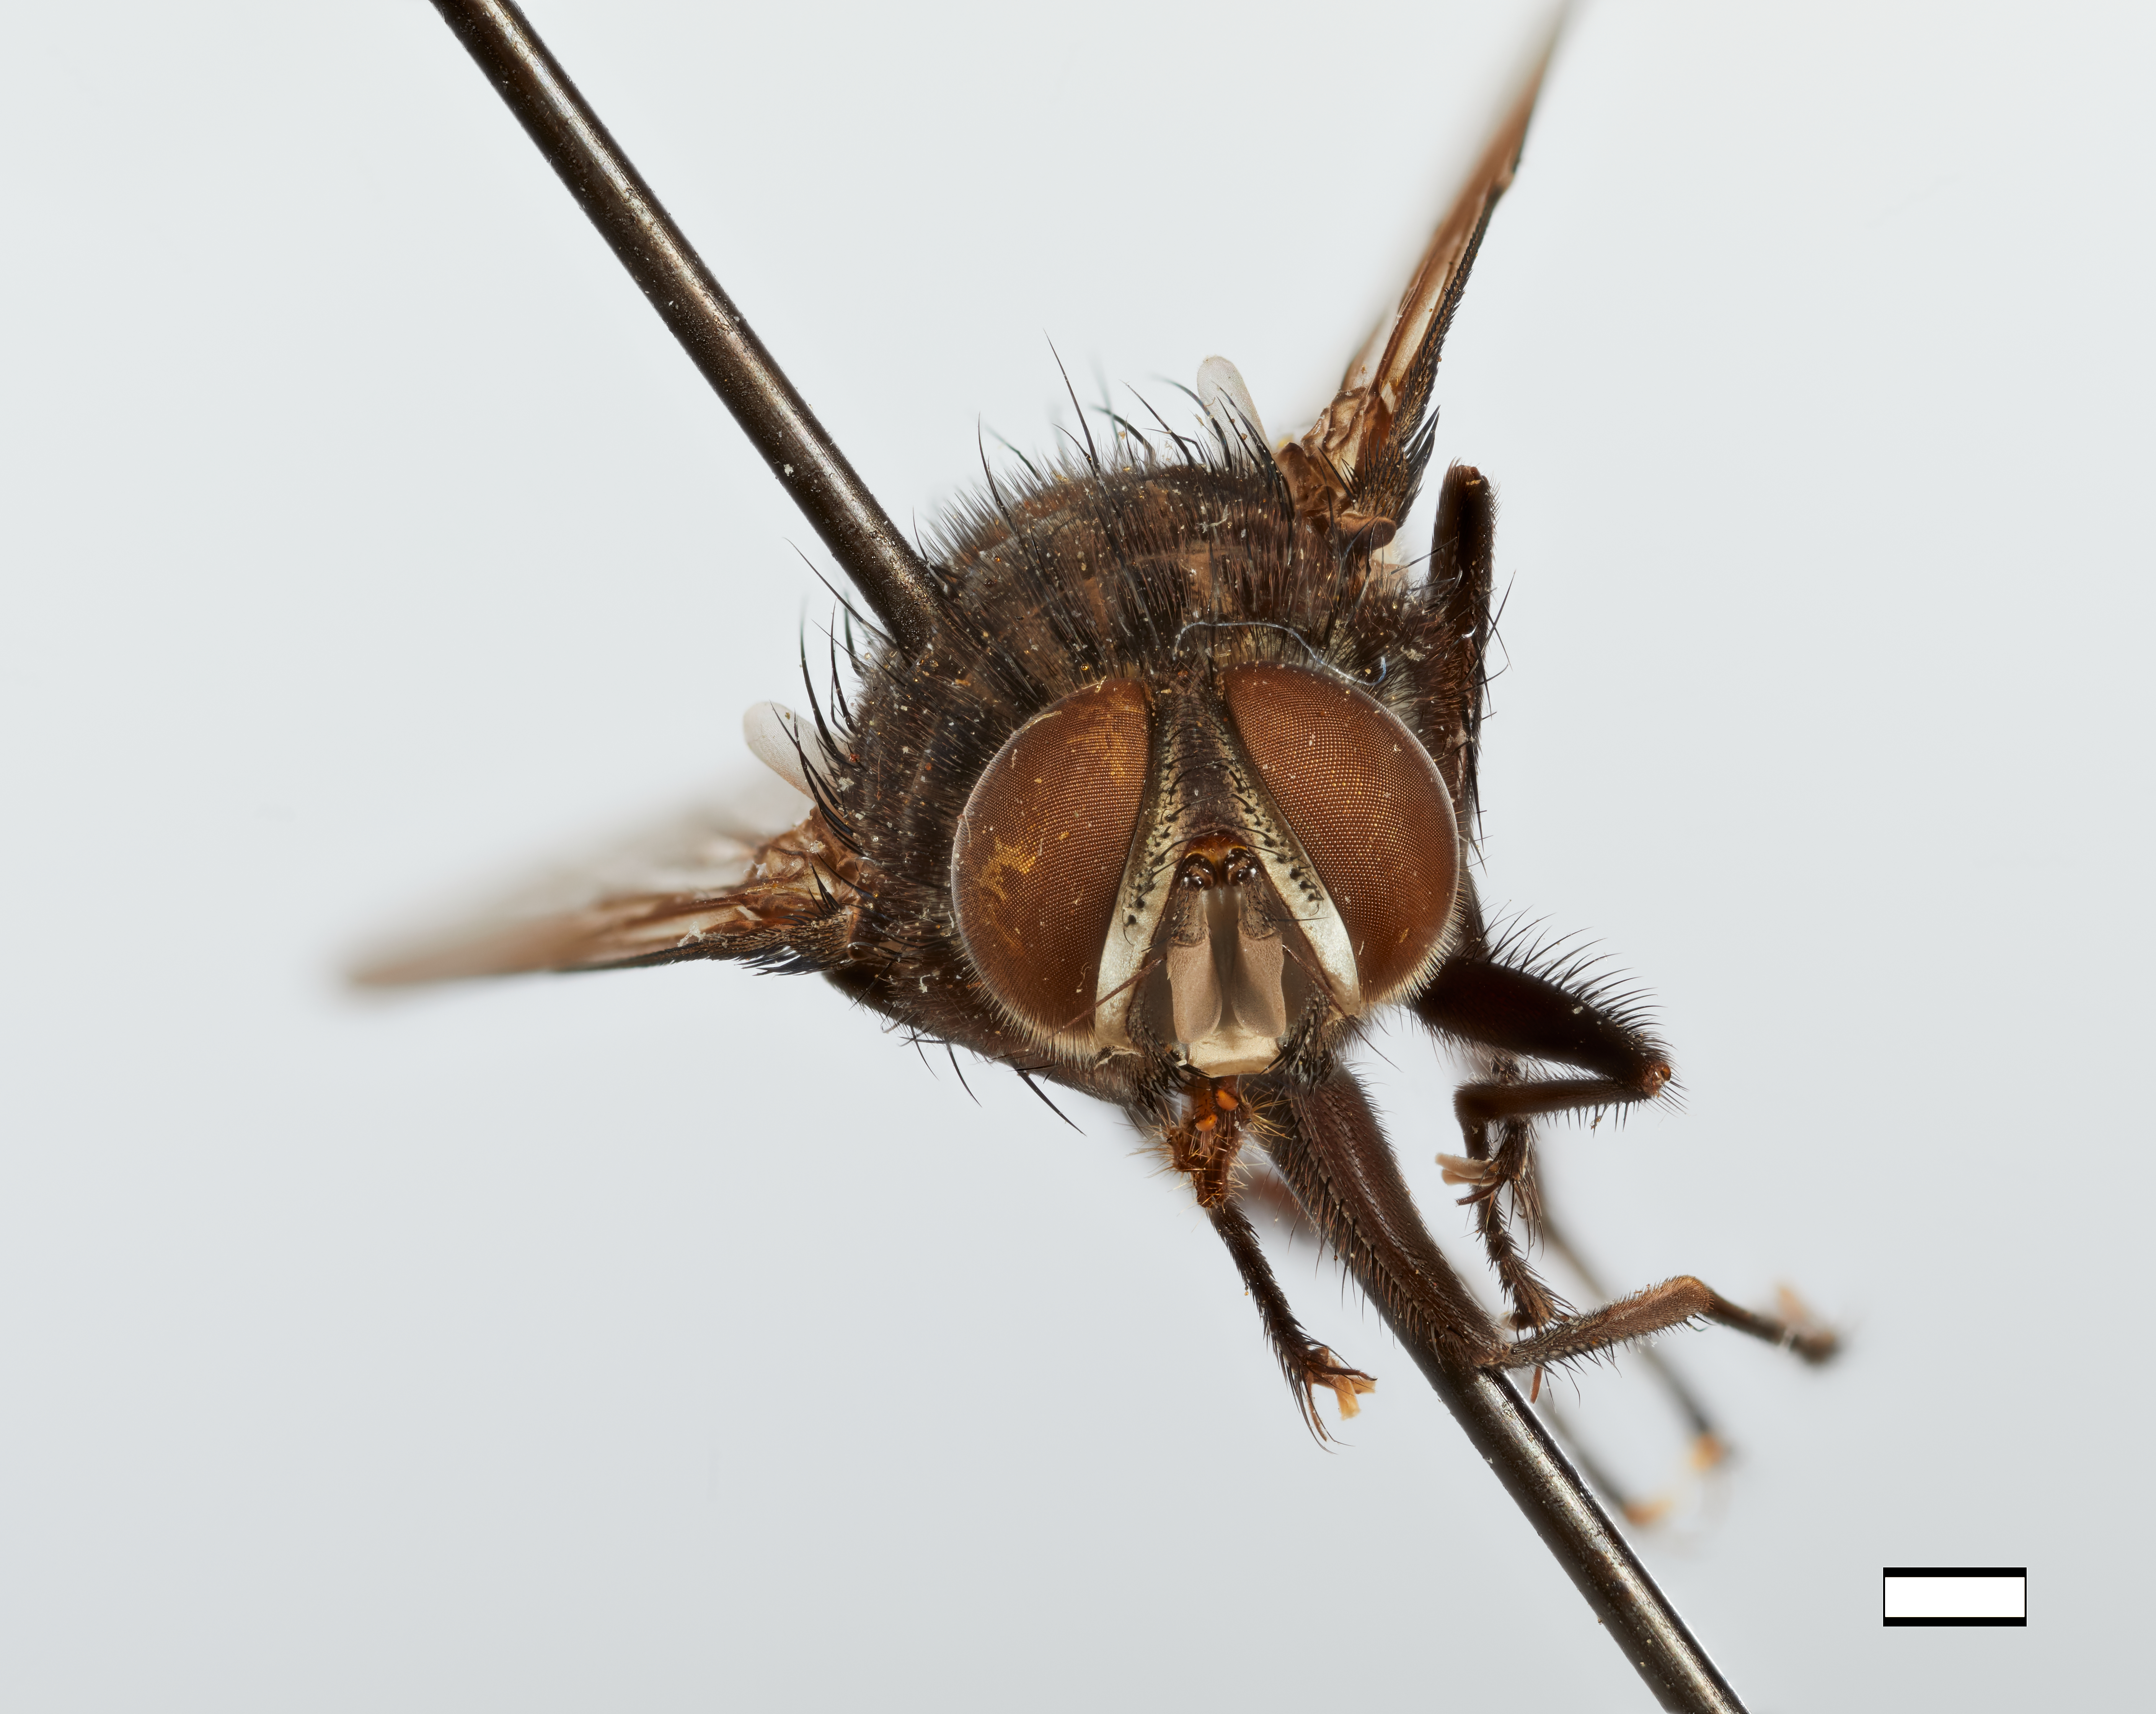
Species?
Avibrissosturmia avida
